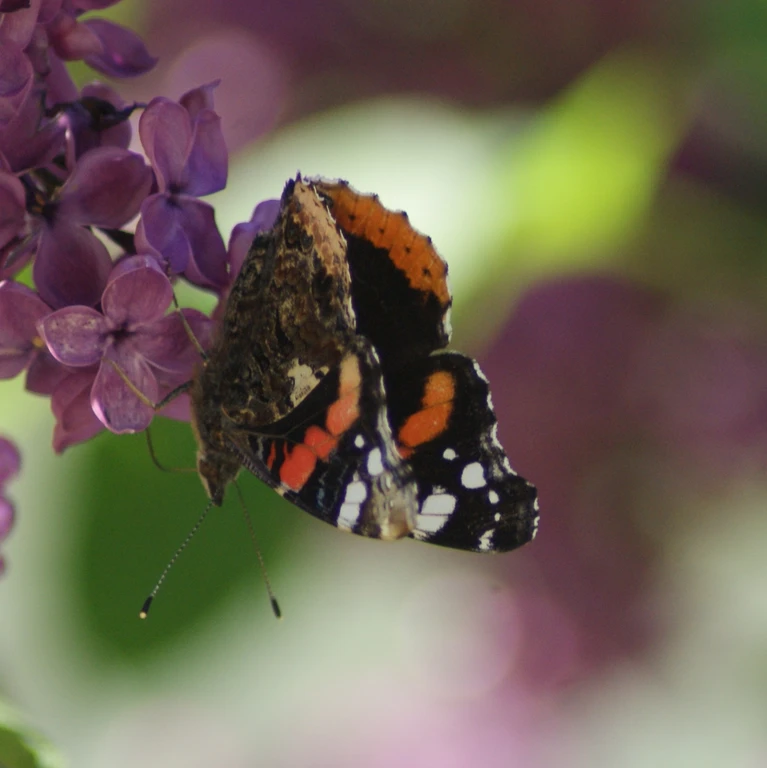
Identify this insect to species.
Vanessa atalanta
